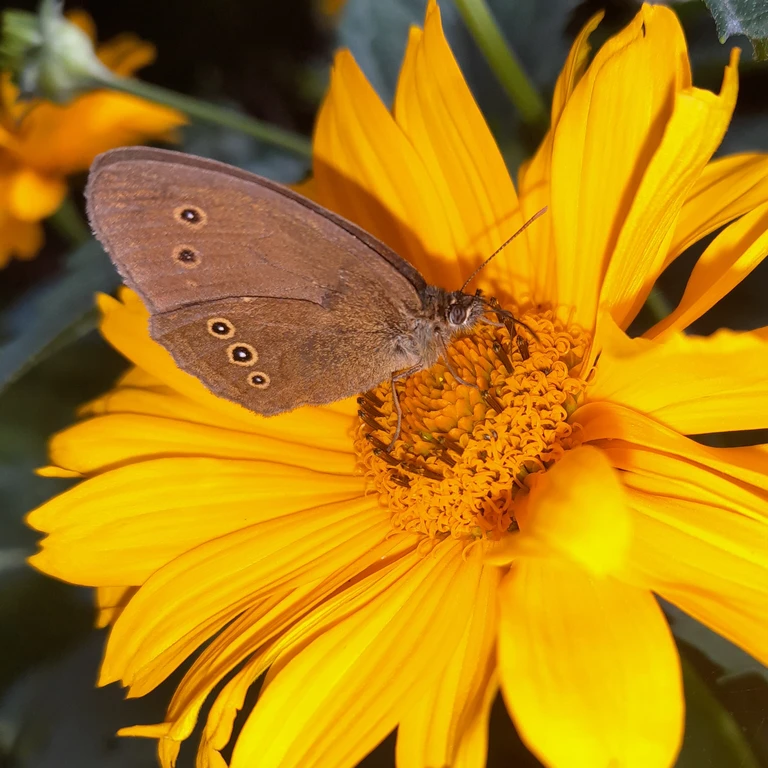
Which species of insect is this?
Aphantopus hyperantus
